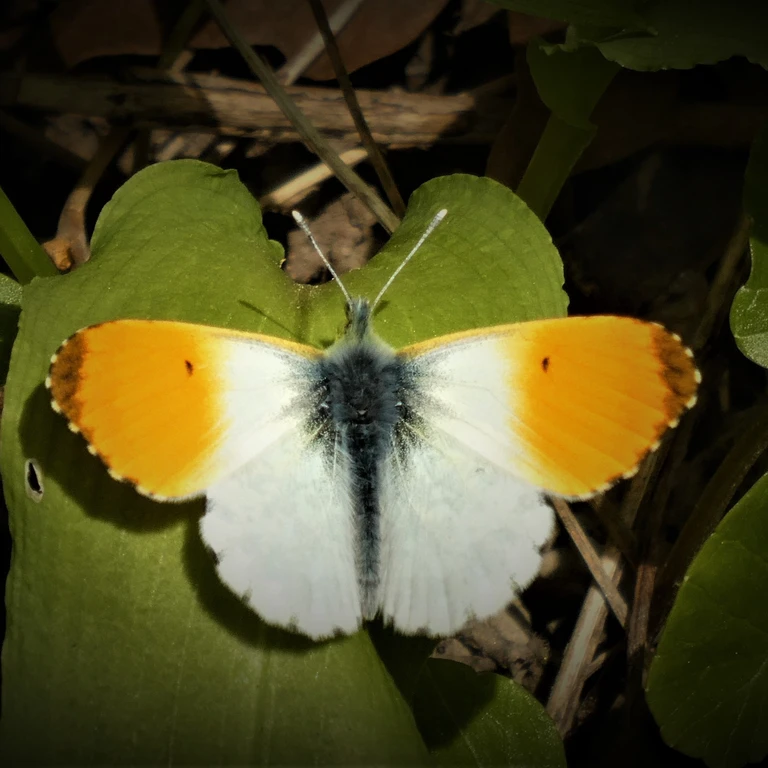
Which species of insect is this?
Anthocharis cardamines
